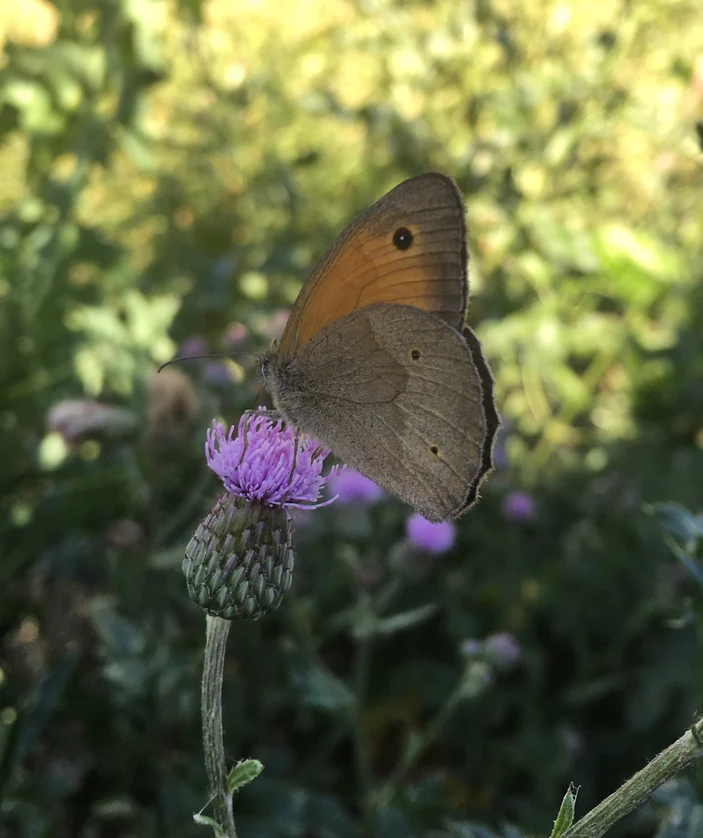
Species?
Maniola jurtina
